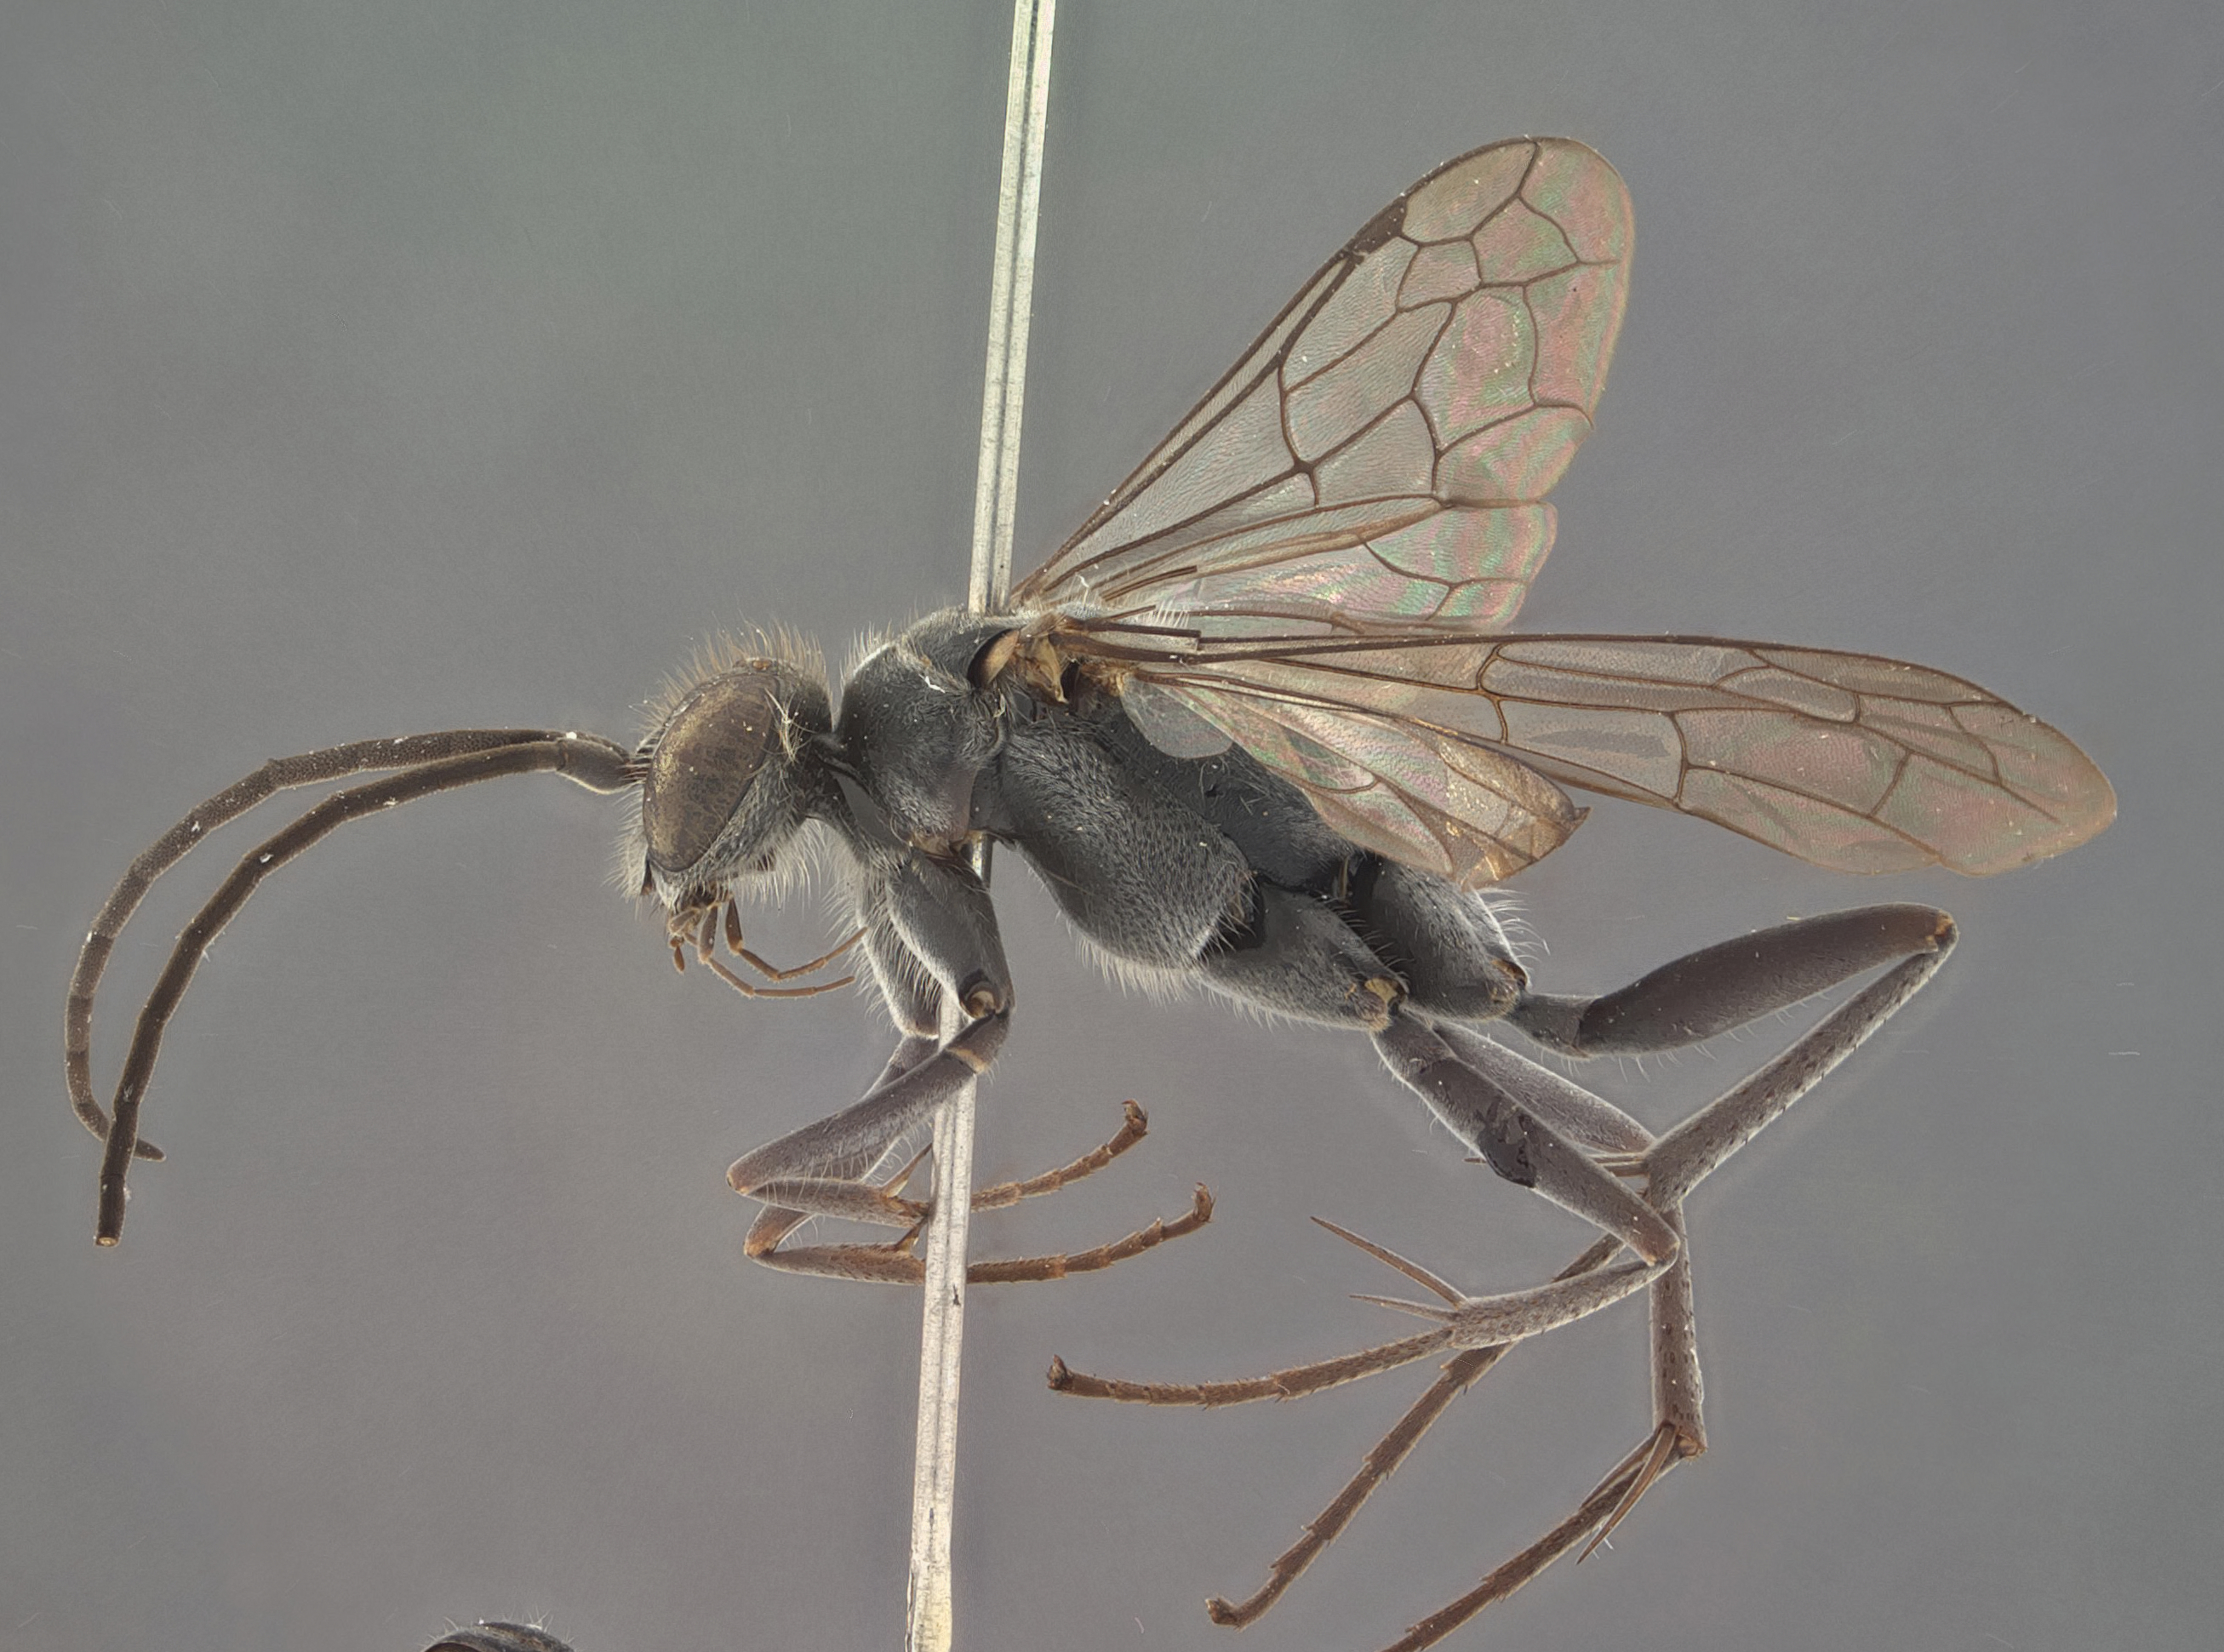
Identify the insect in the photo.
Auplopus kuarensis
